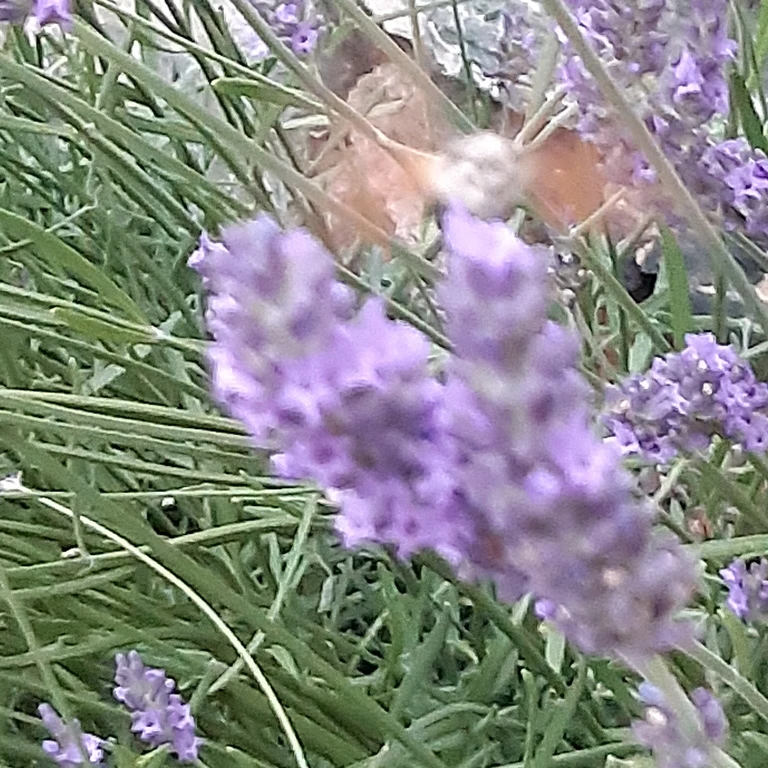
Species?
Macroglossum stellatarum
